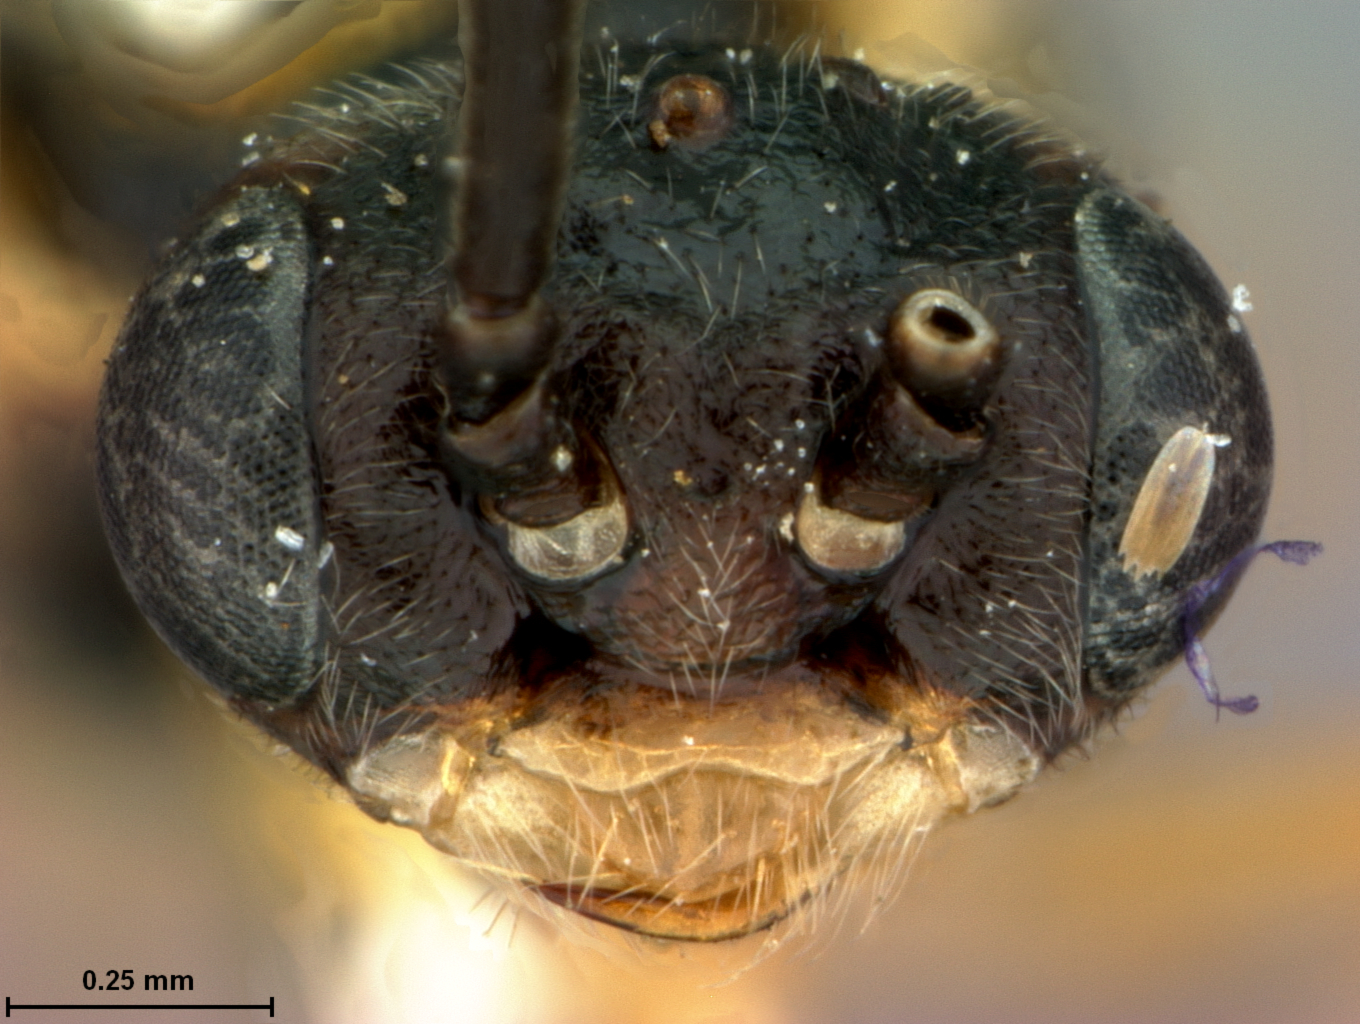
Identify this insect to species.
Pontania terminalis
